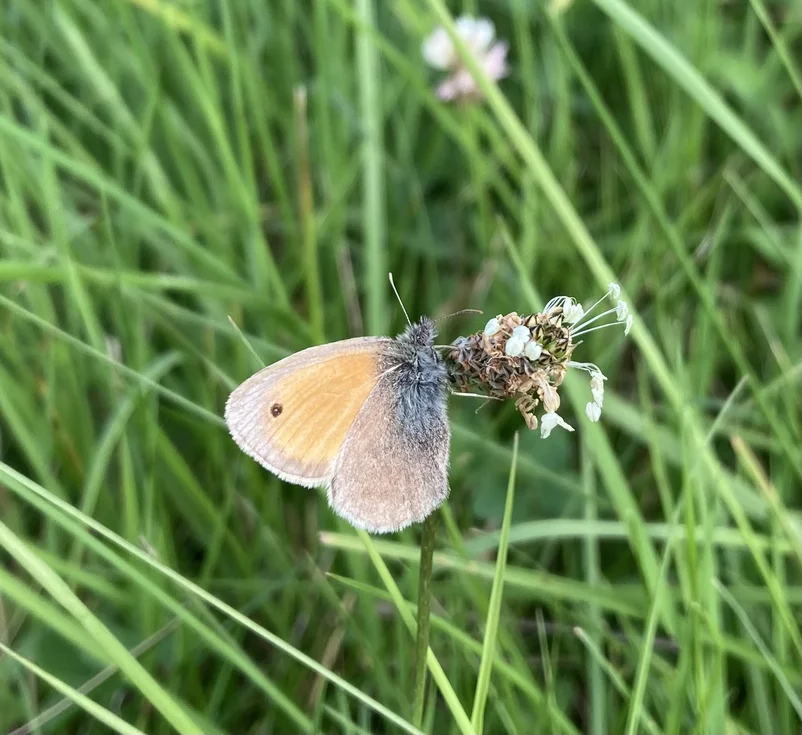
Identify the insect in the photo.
Coenonympha pamphilus
